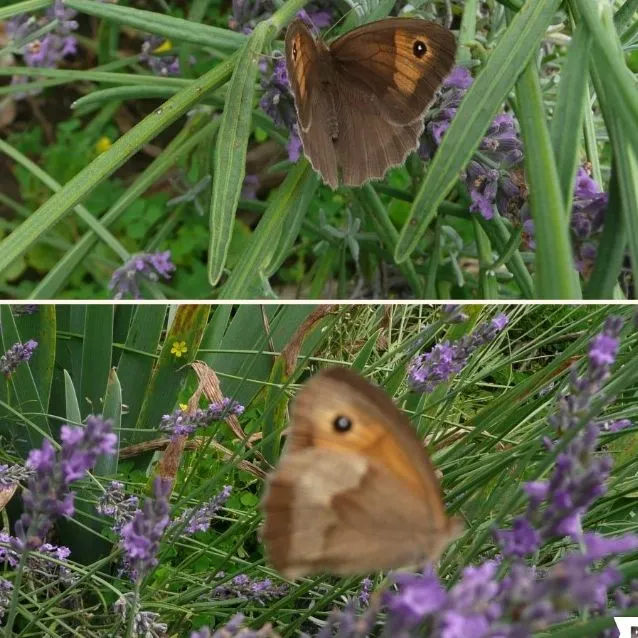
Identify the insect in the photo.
Maniola jurtina
